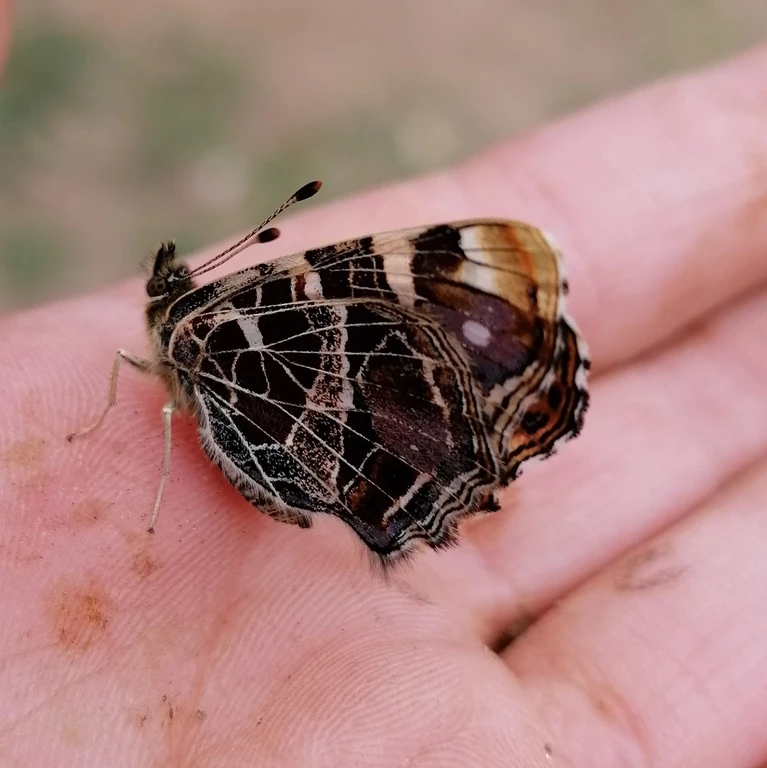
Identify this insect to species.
Araschnia levana
